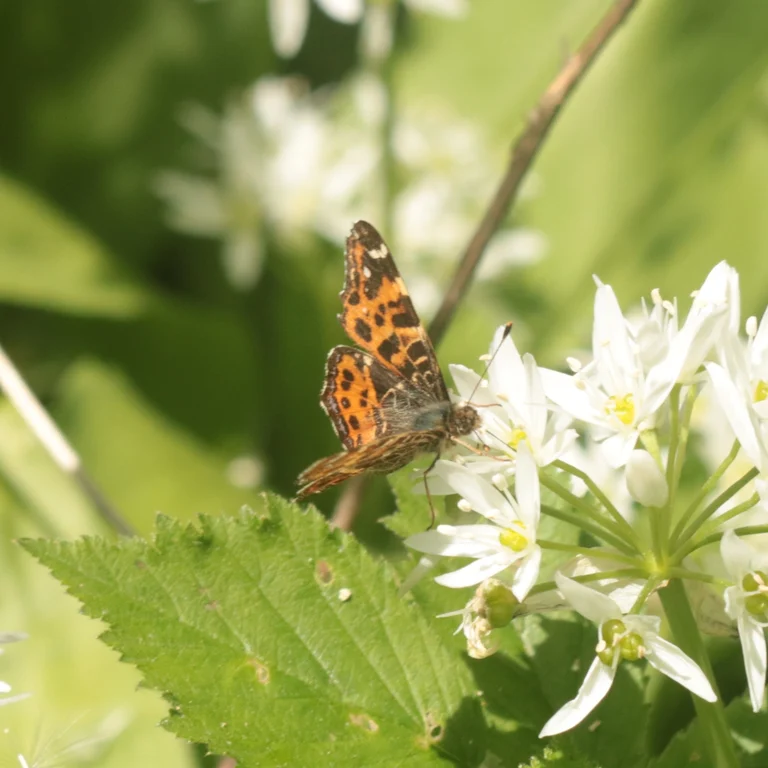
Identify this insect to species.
Araschnia levana
